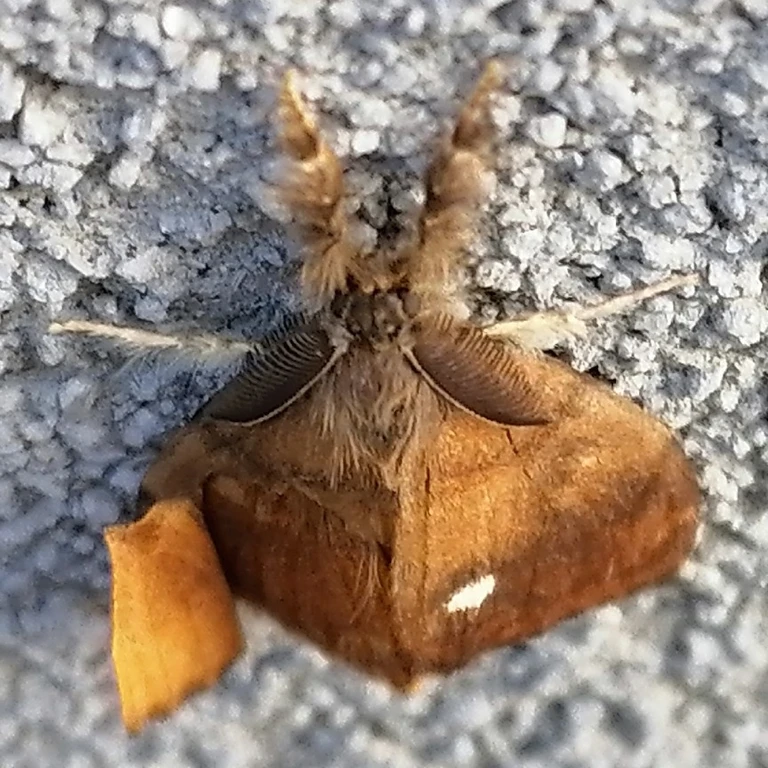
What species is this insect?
Orgyia antiqua
